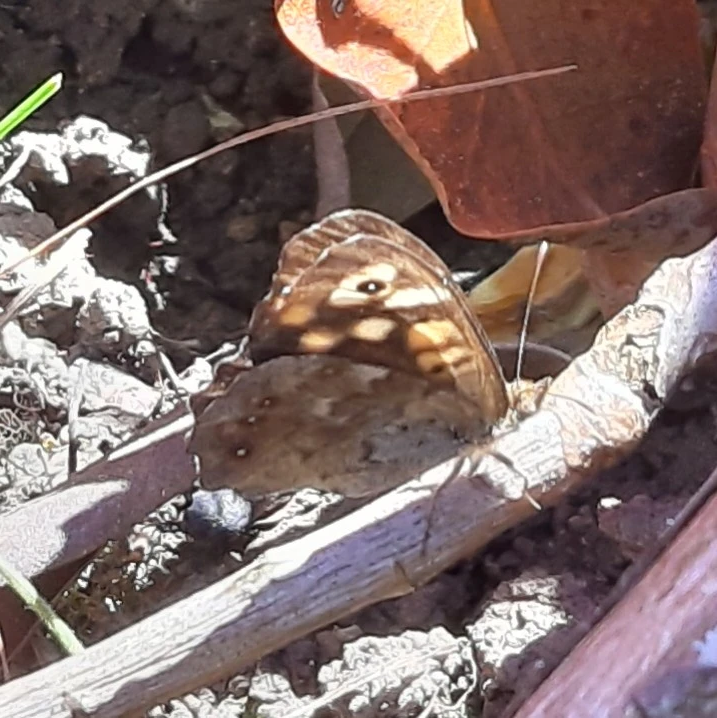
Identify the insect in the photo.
Pararge aegeria
